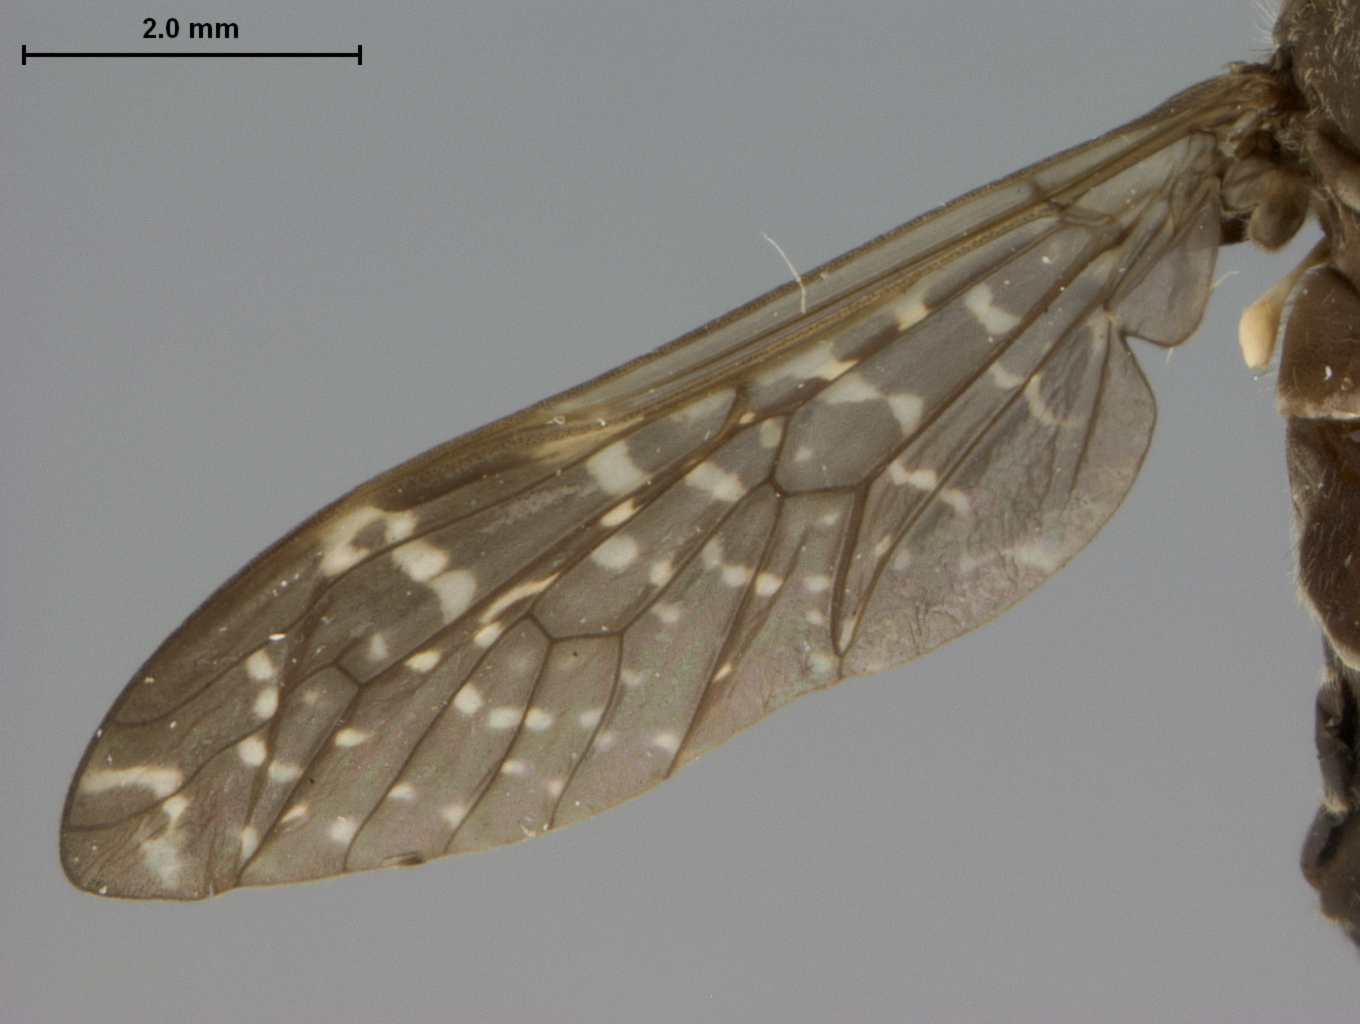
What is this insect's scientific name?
Haematopota volneri (also Chrysozona volneri)
